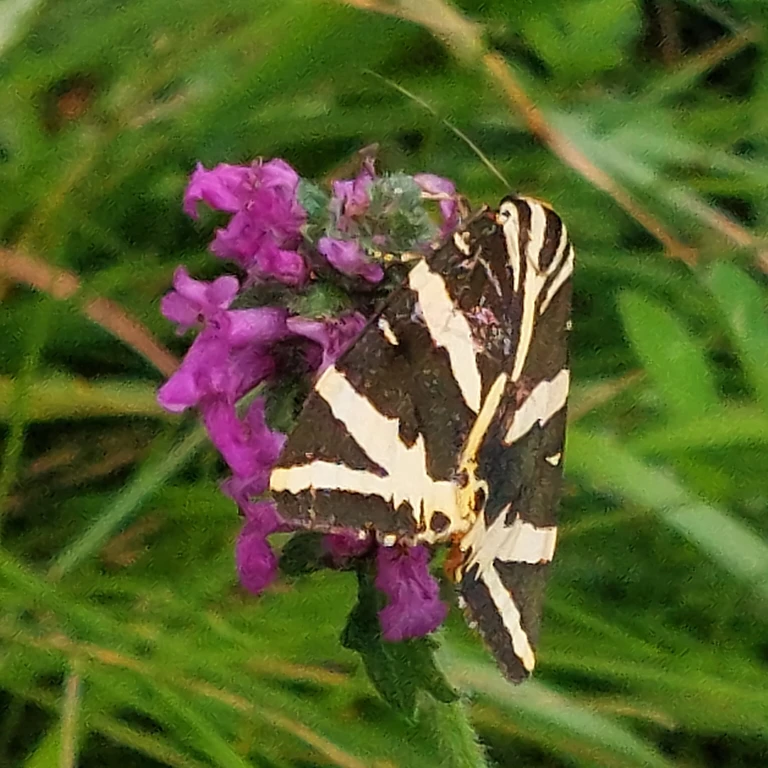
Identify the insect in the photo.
Euplagia quadripunctaria
